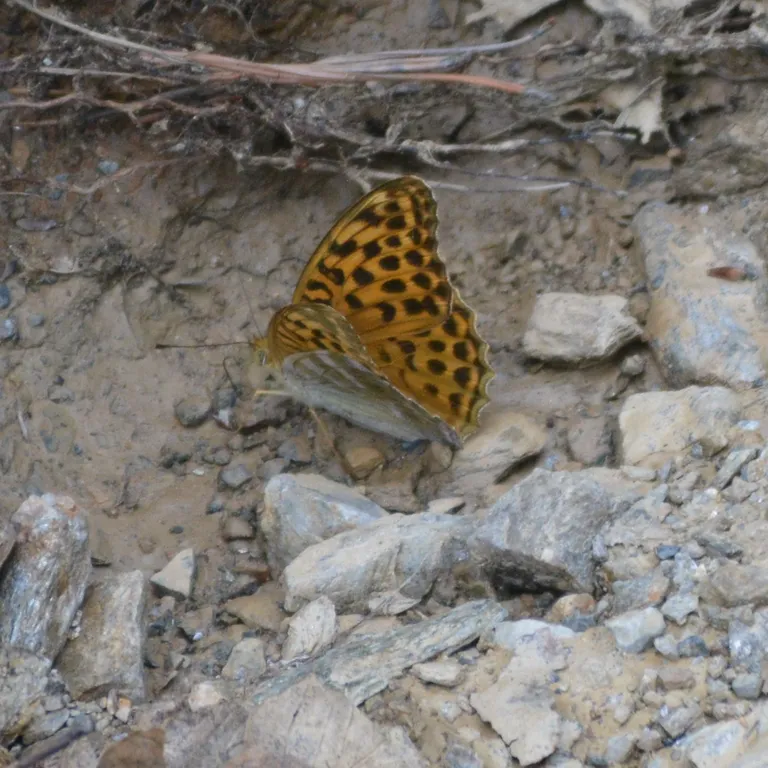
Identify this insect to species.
Argynnis paphia
